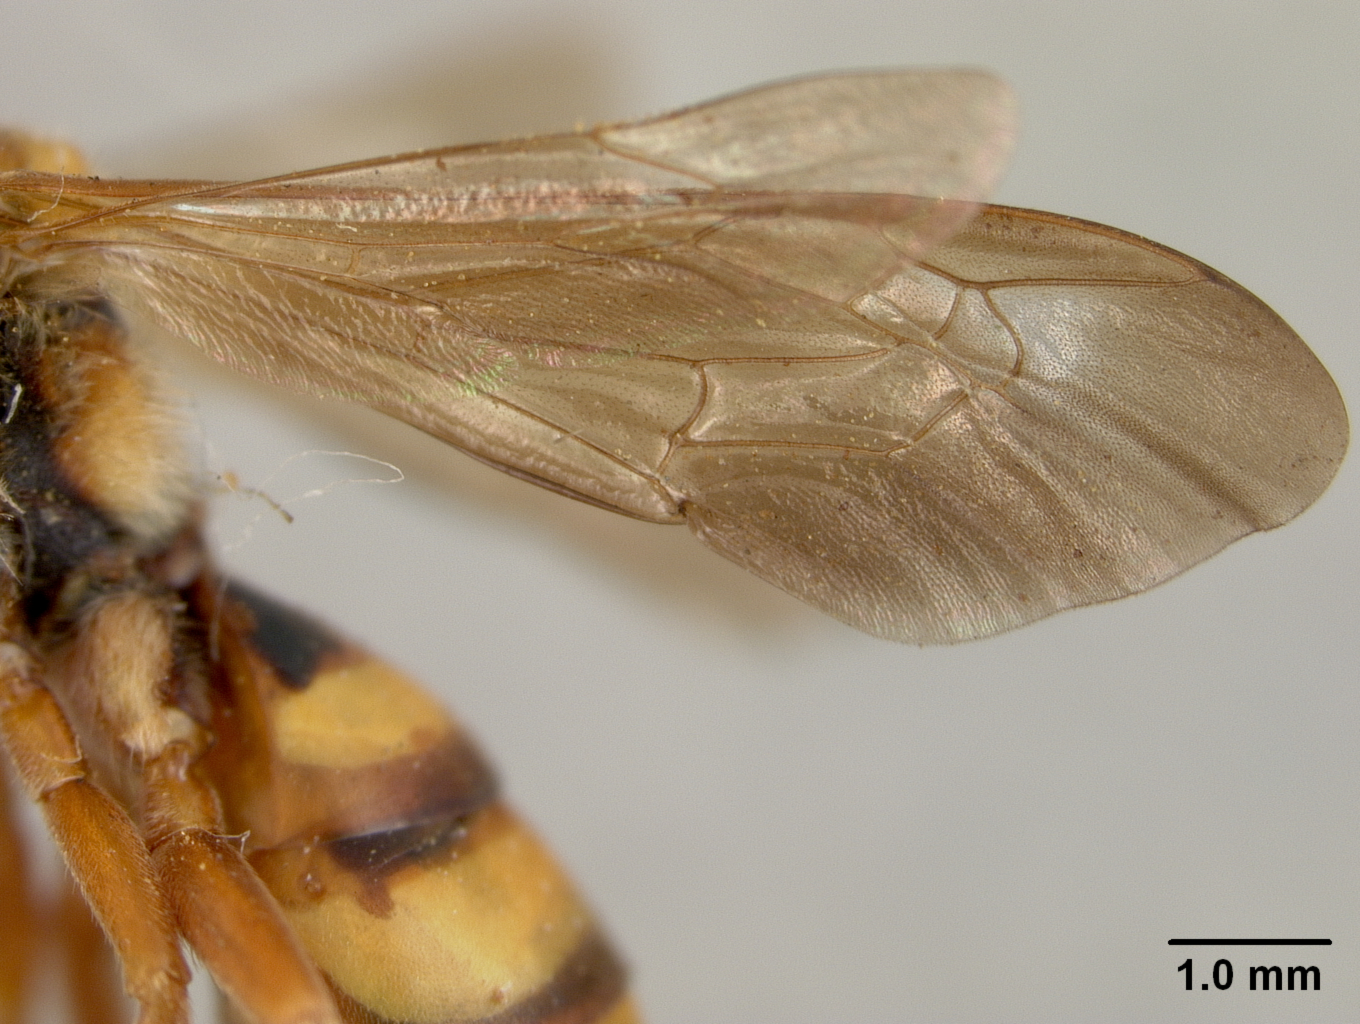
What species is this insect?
Nomada affabilis
